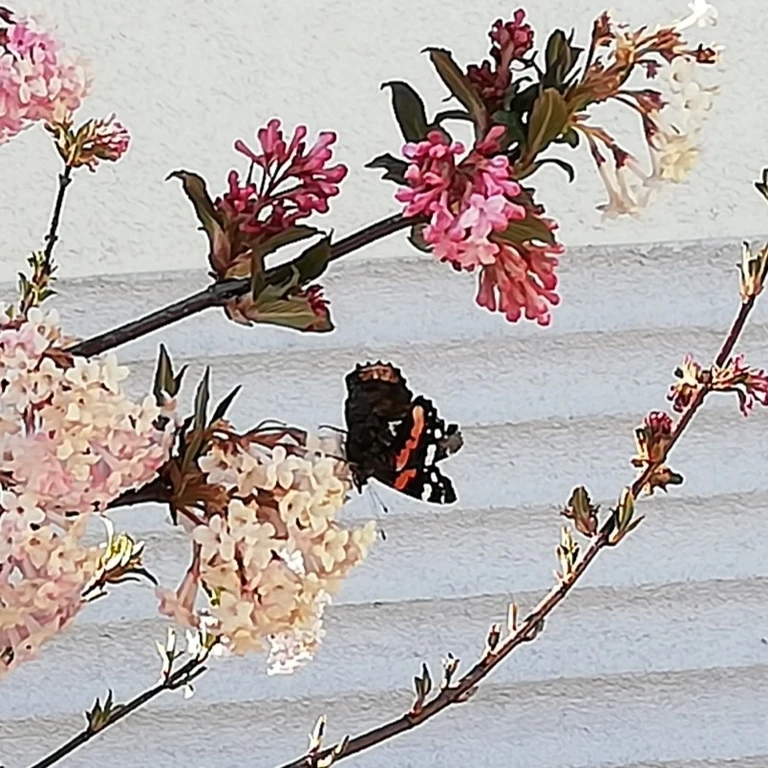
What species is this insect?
Vanessa atalanta
